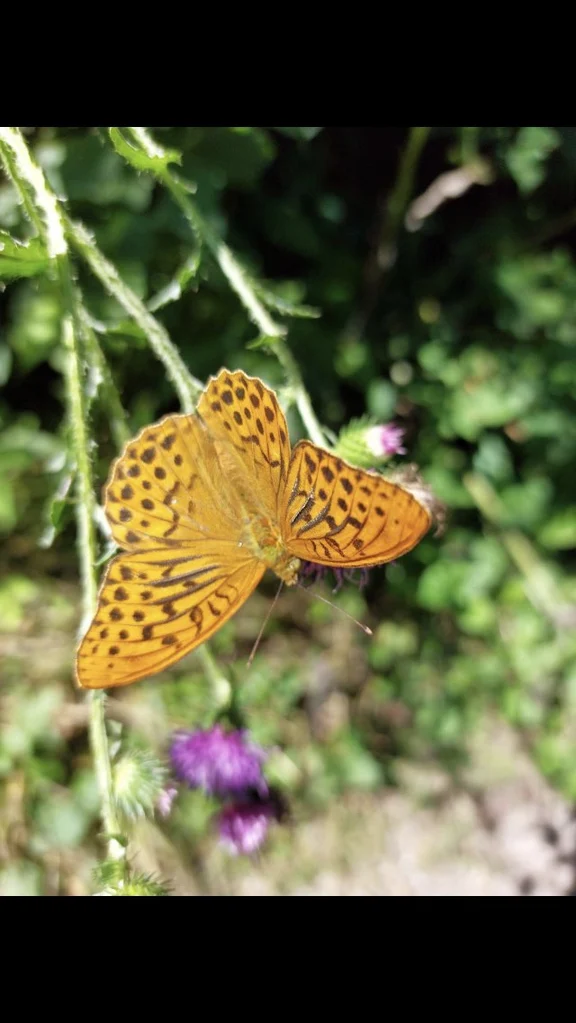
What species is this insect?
Argynnis paphia
